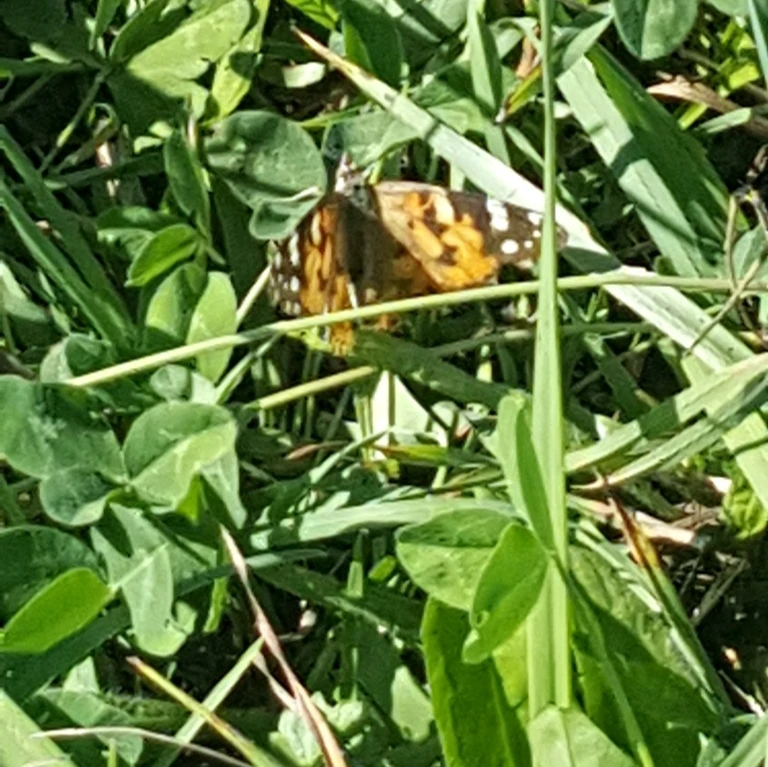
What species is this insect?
Vanessa cardui
